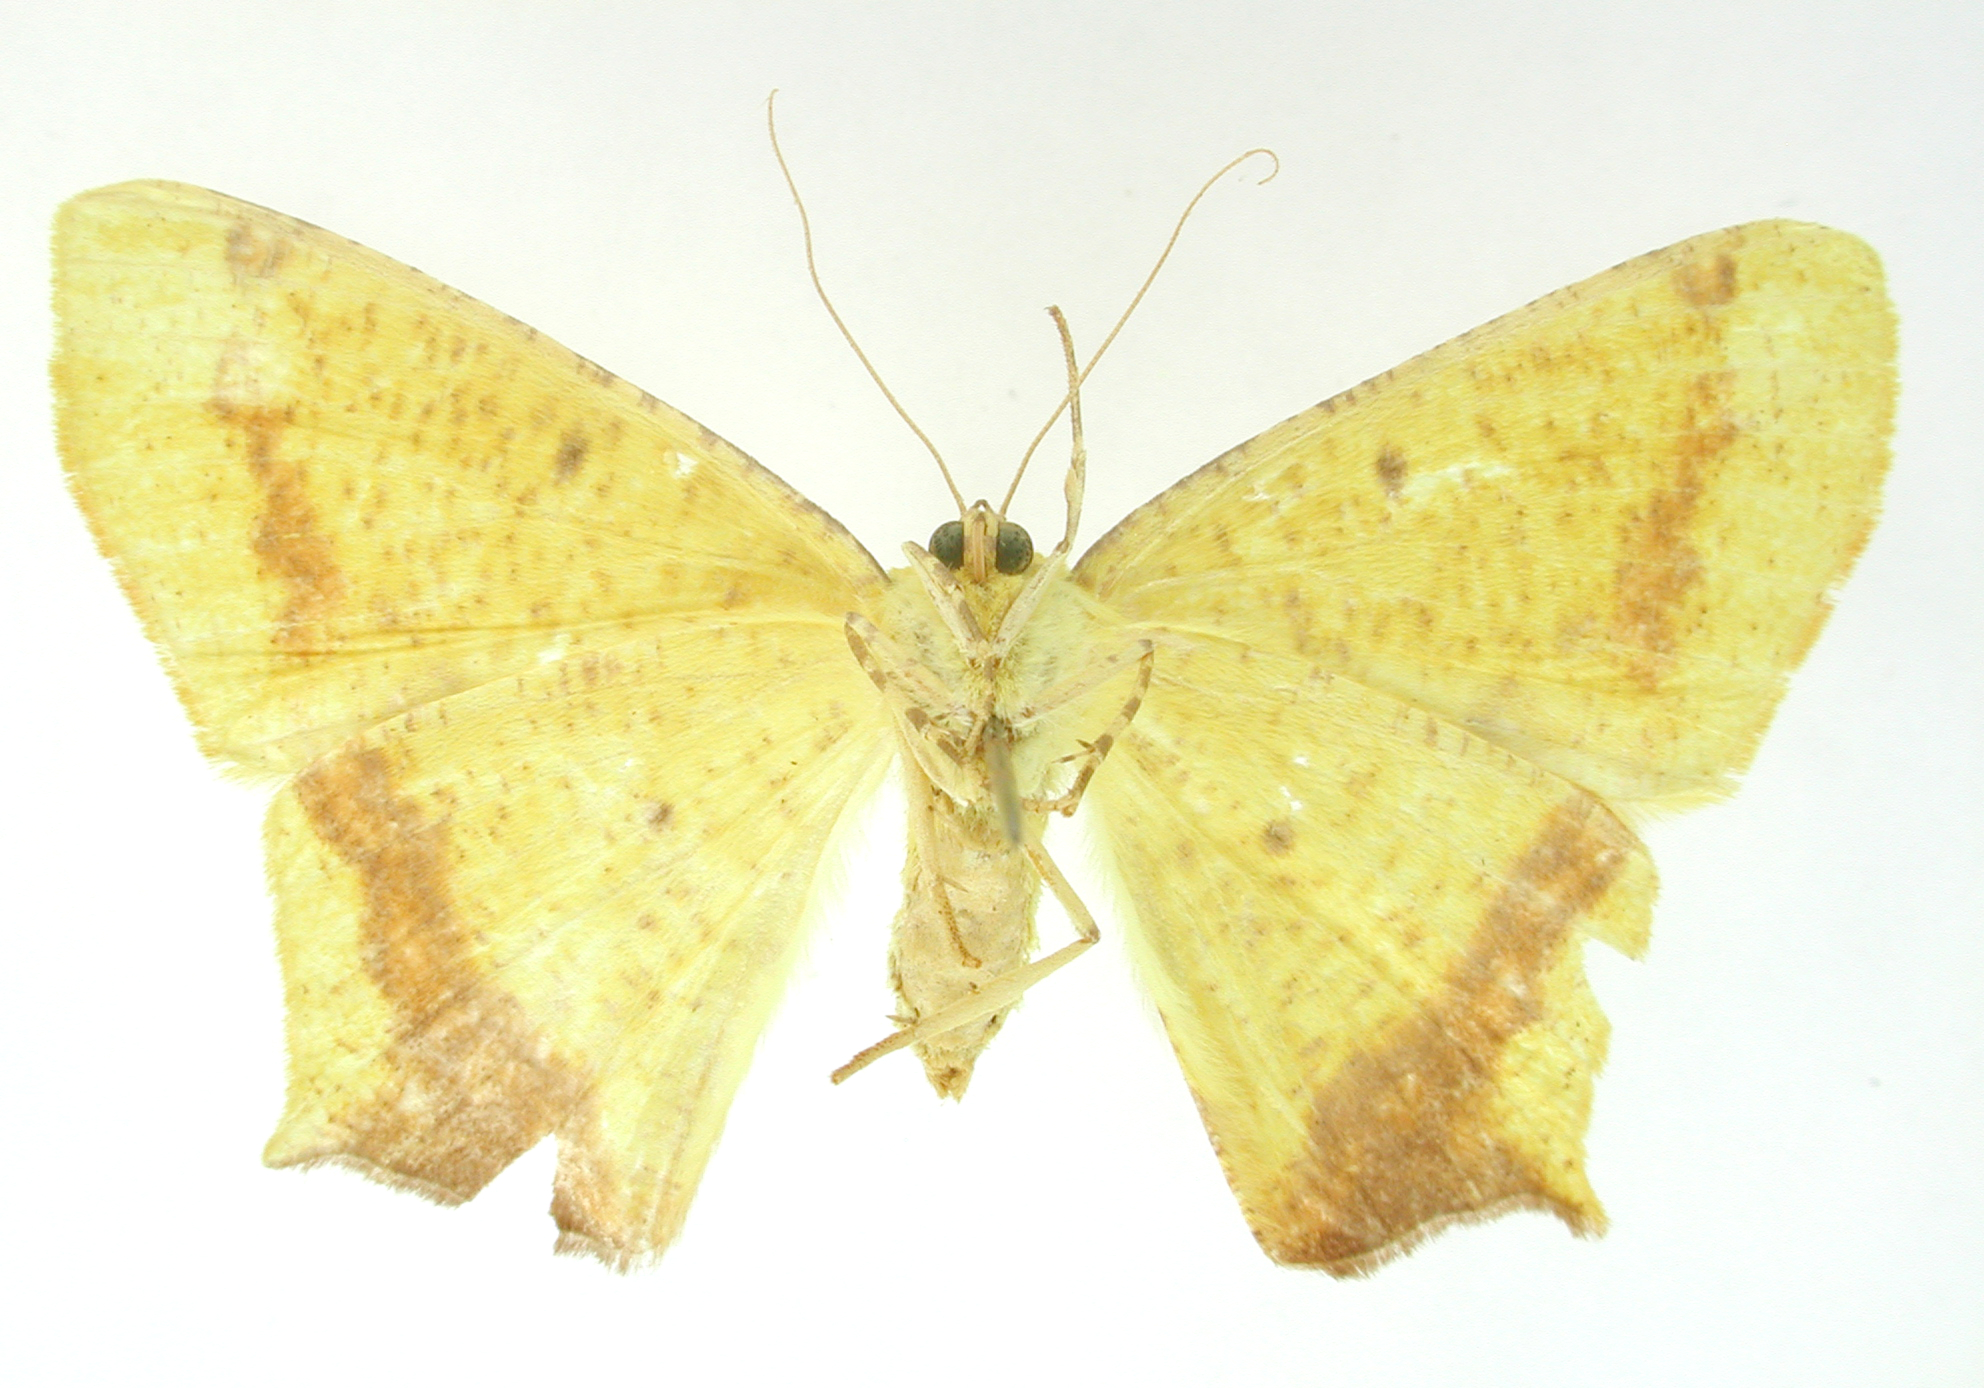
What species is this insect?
Nepheloleuca atomaria
